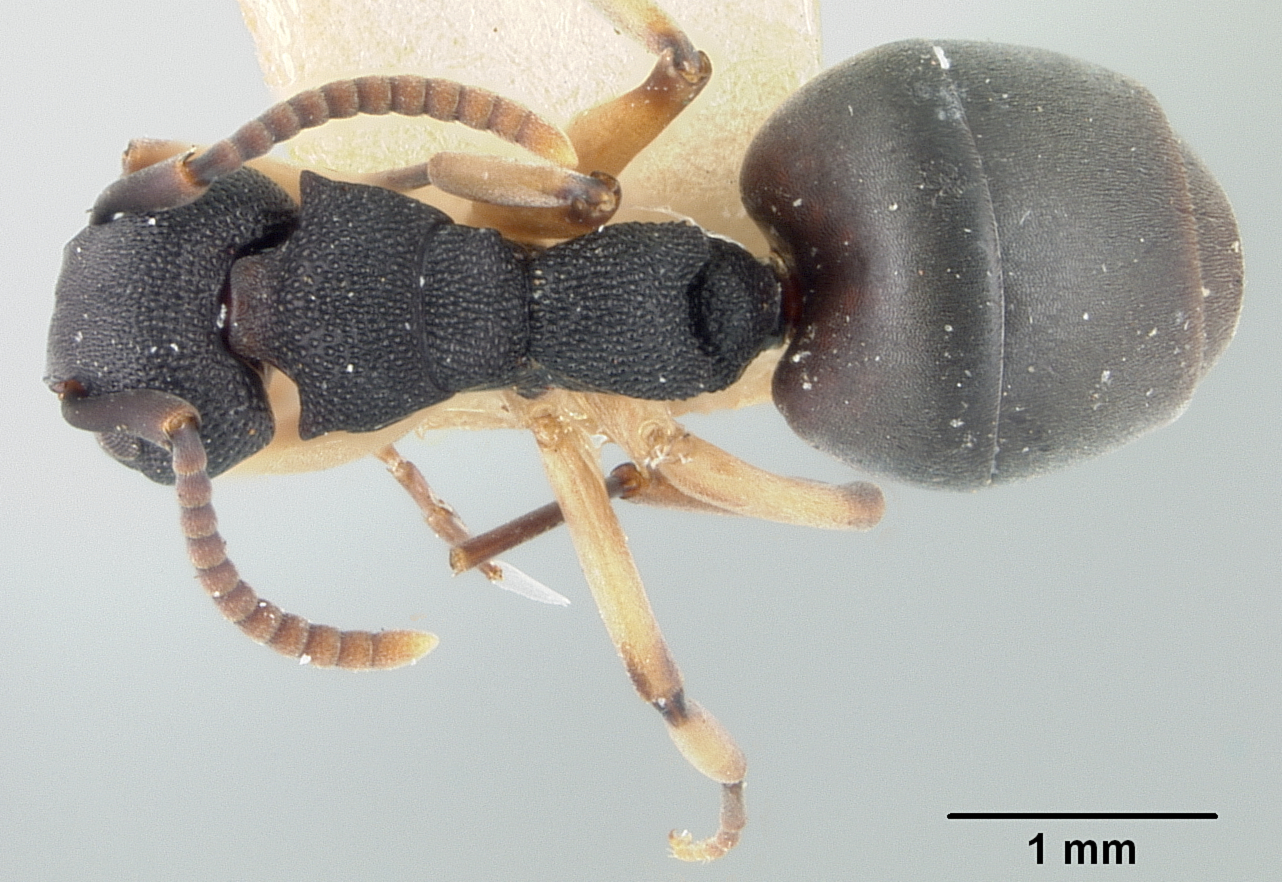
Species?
Dolichoderus smithi
